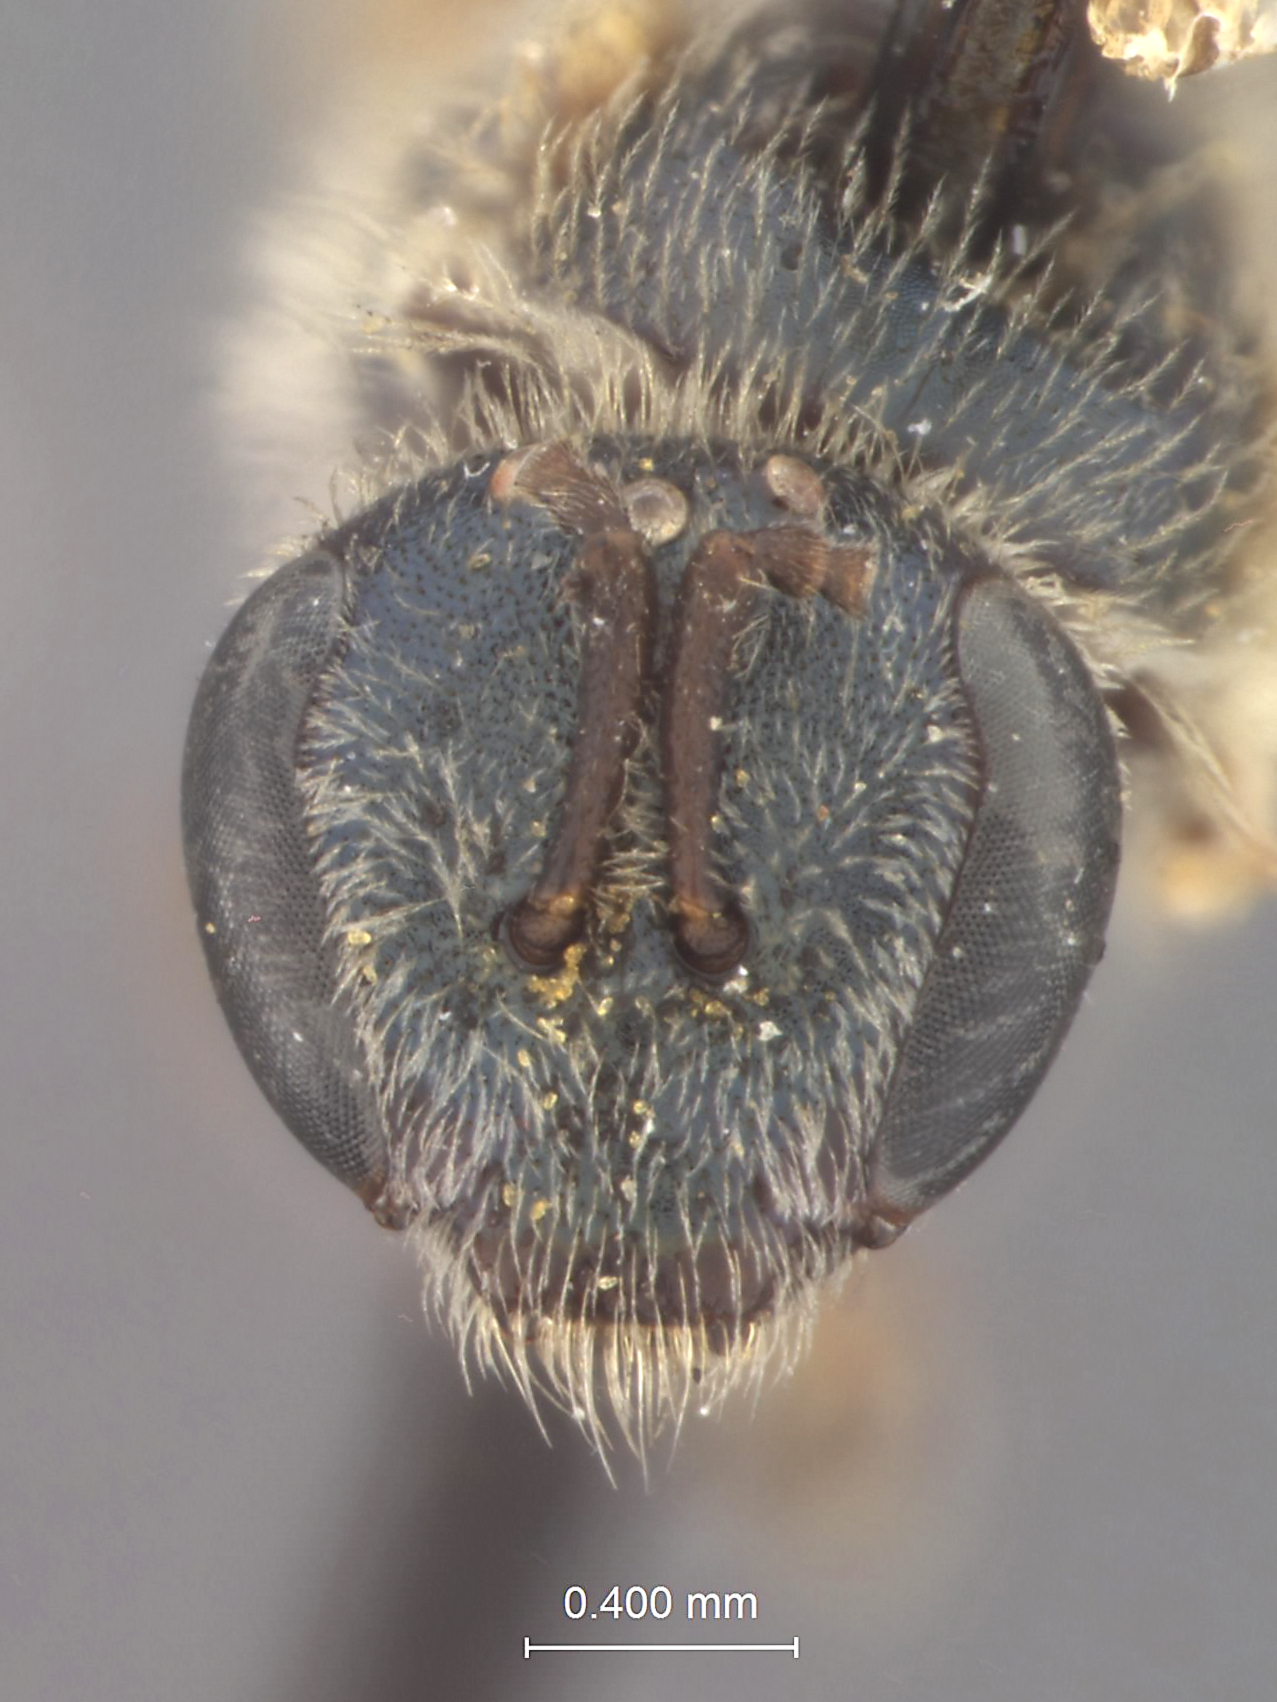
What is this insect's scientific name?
Halictus admirandus
